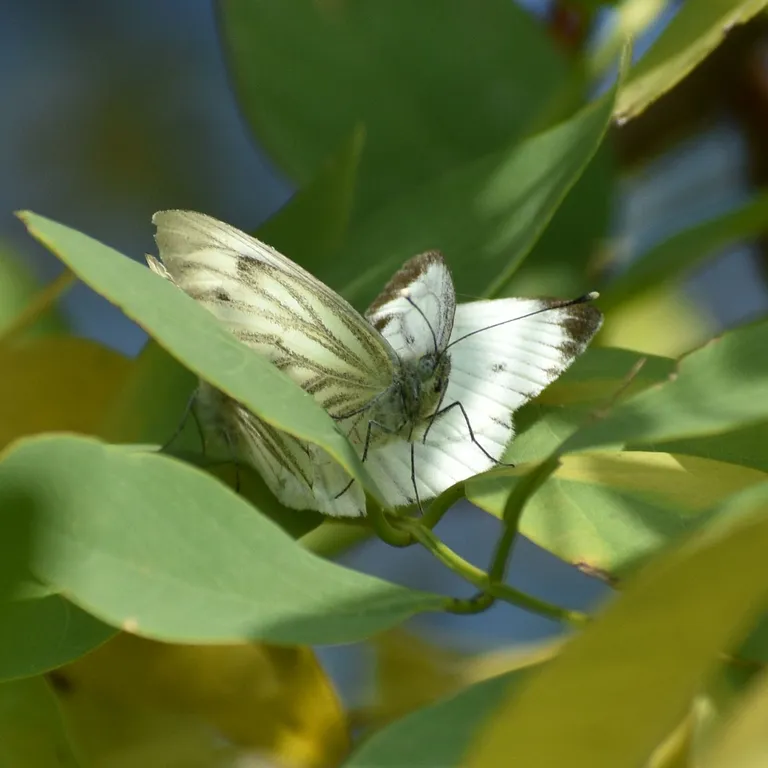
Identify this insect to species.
Pieris napi
